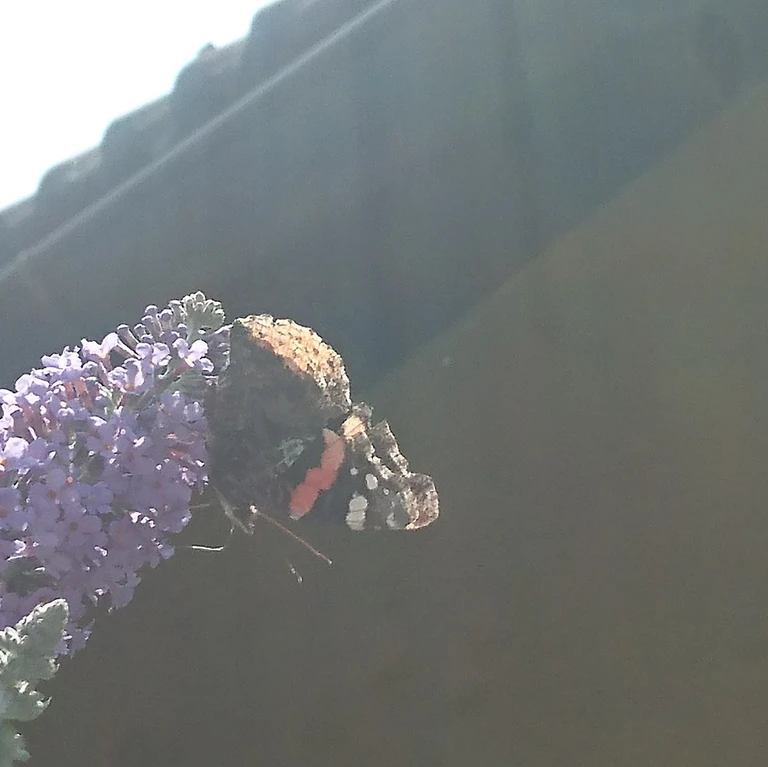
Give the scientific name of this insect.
Vanessa atalanta
